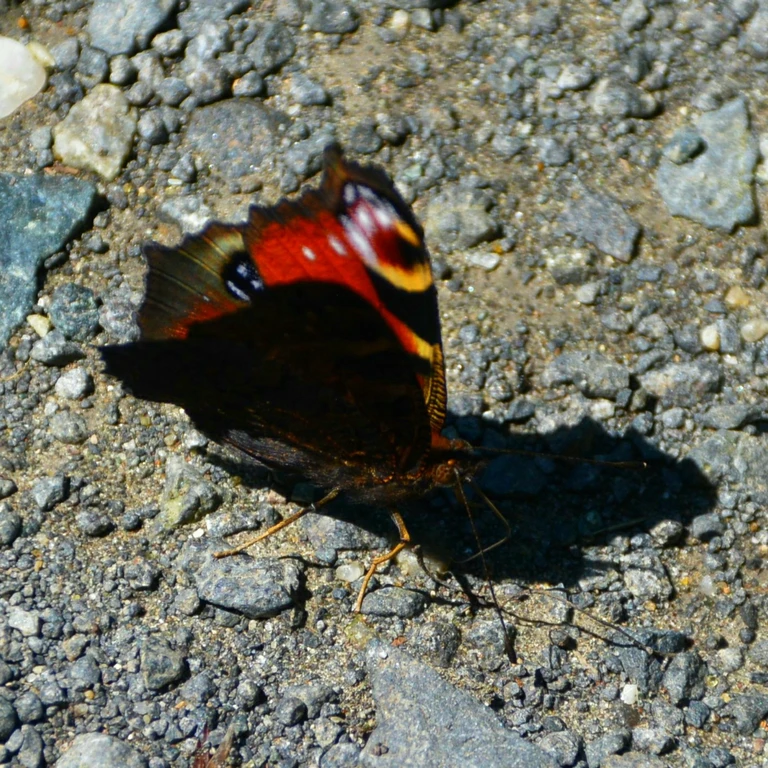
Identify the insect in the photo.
Aglais io
